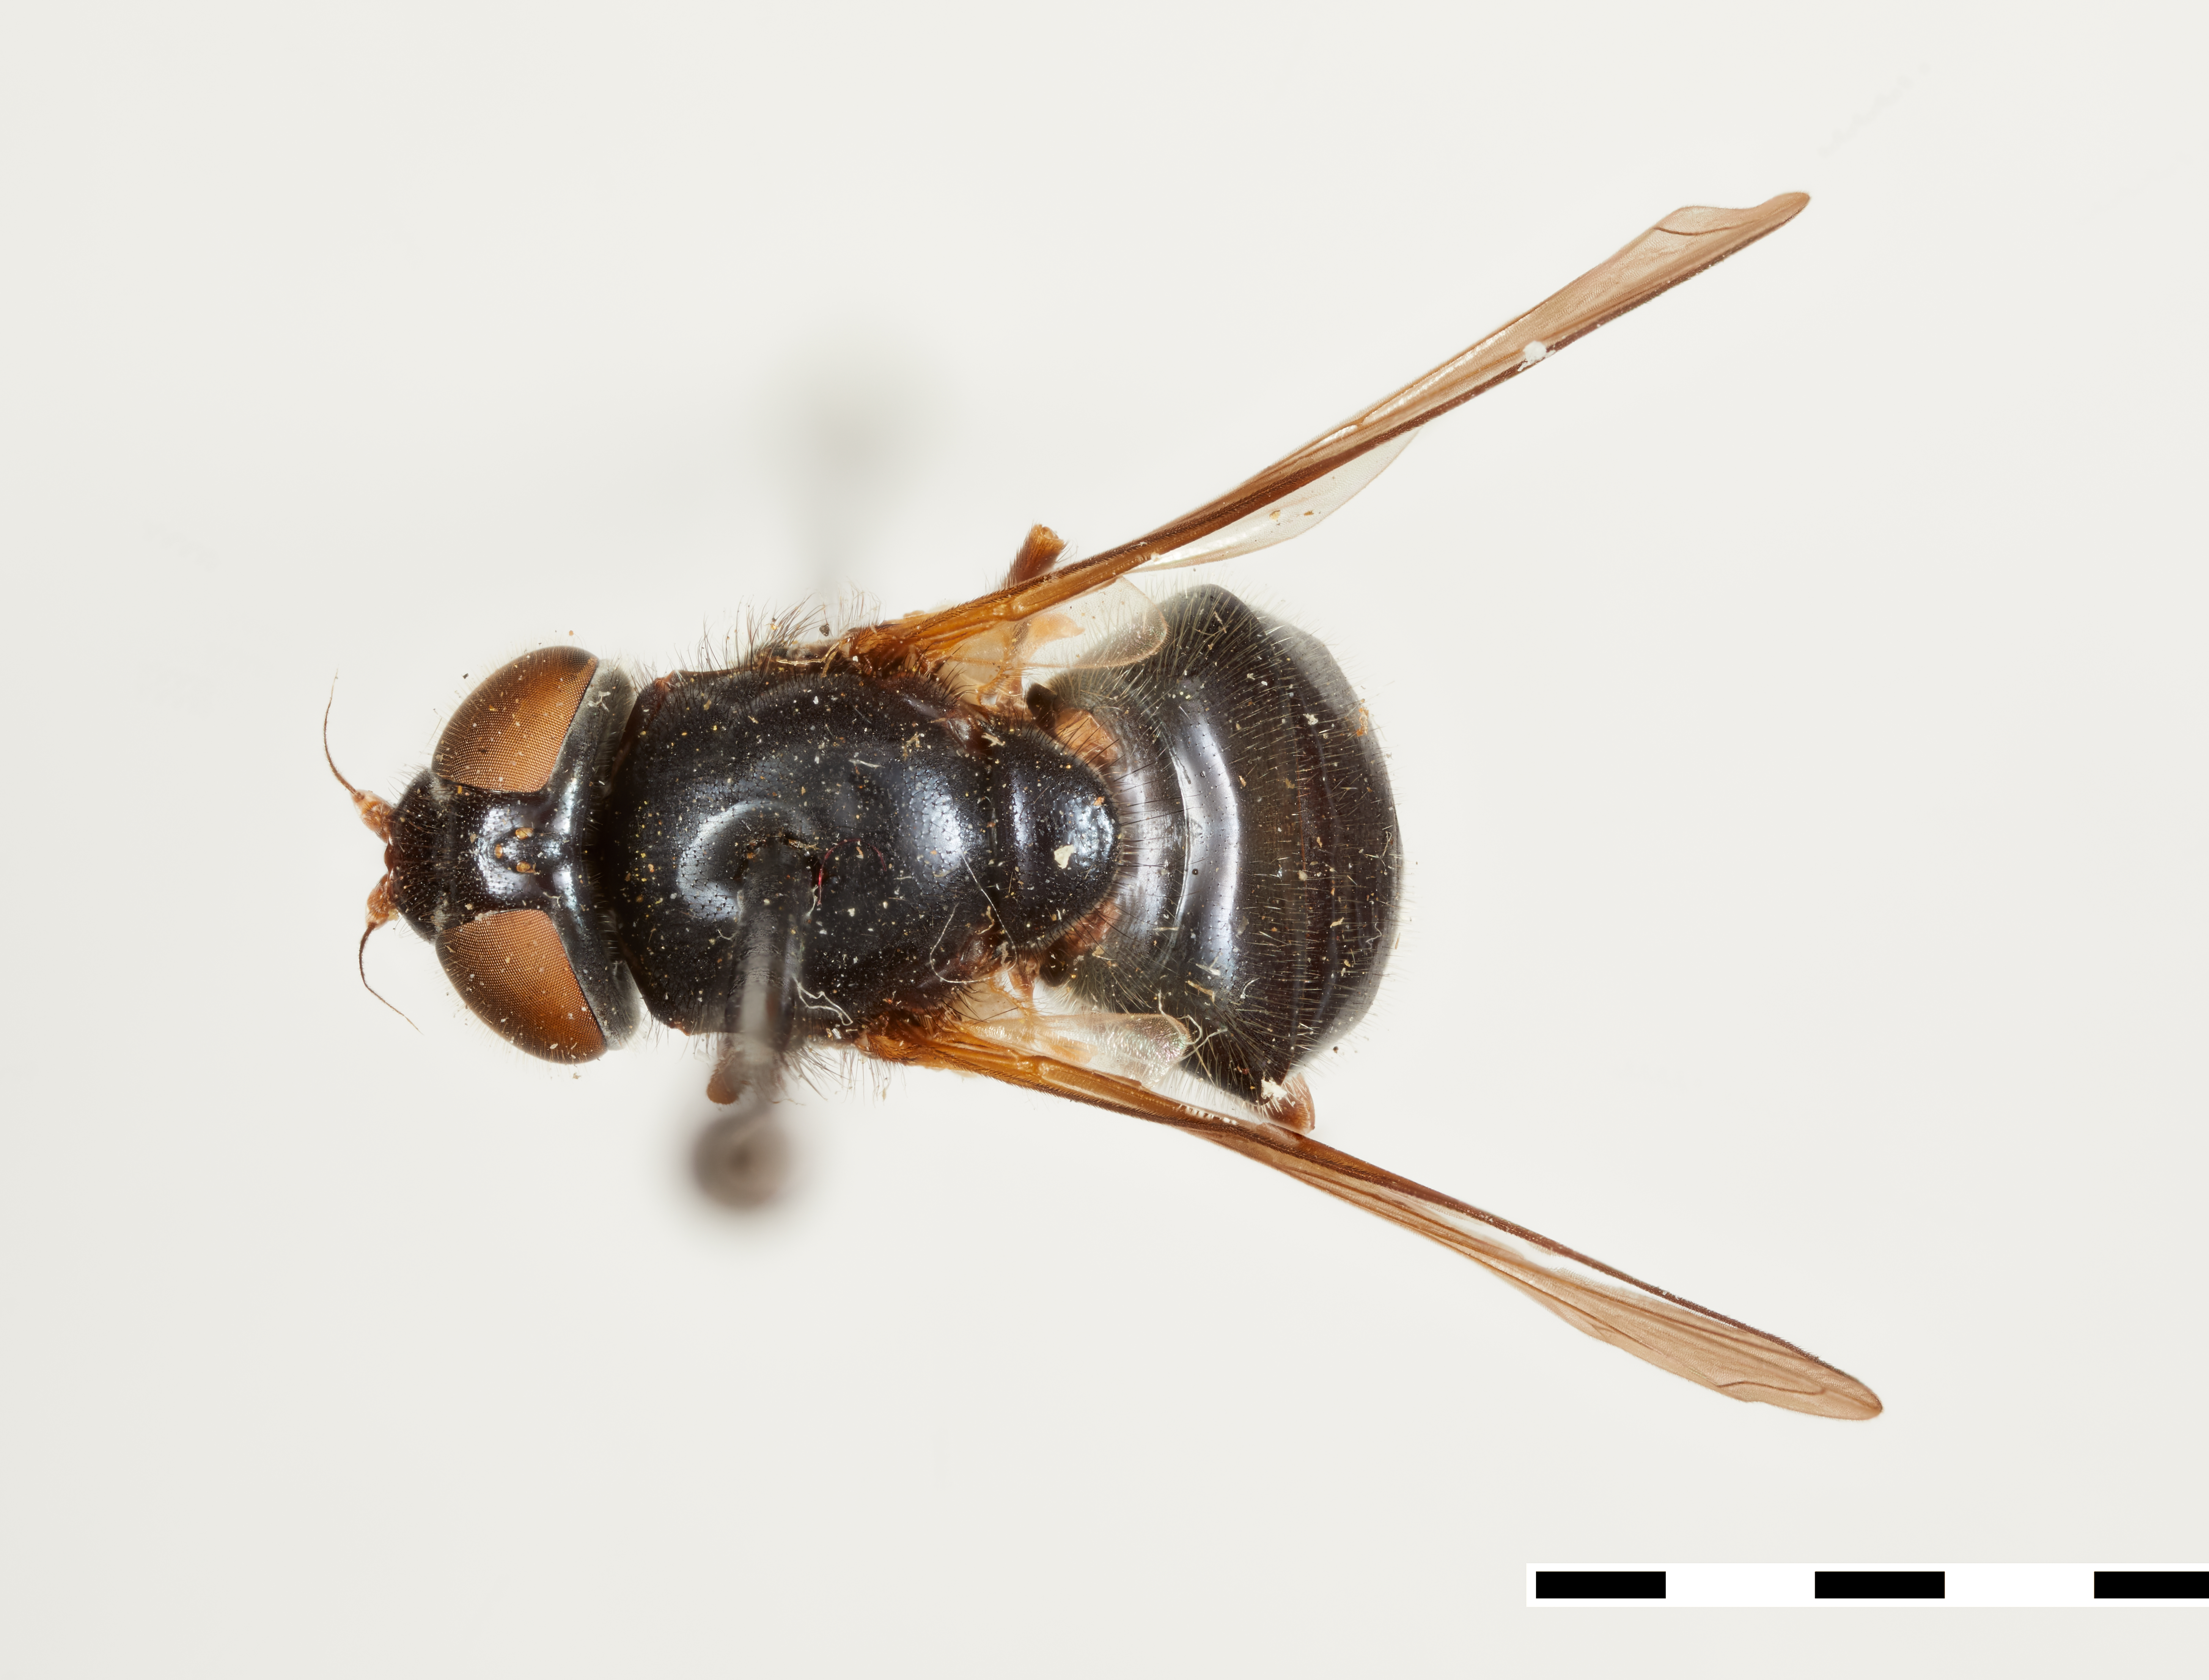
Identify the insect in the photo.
Chilosia burkei
